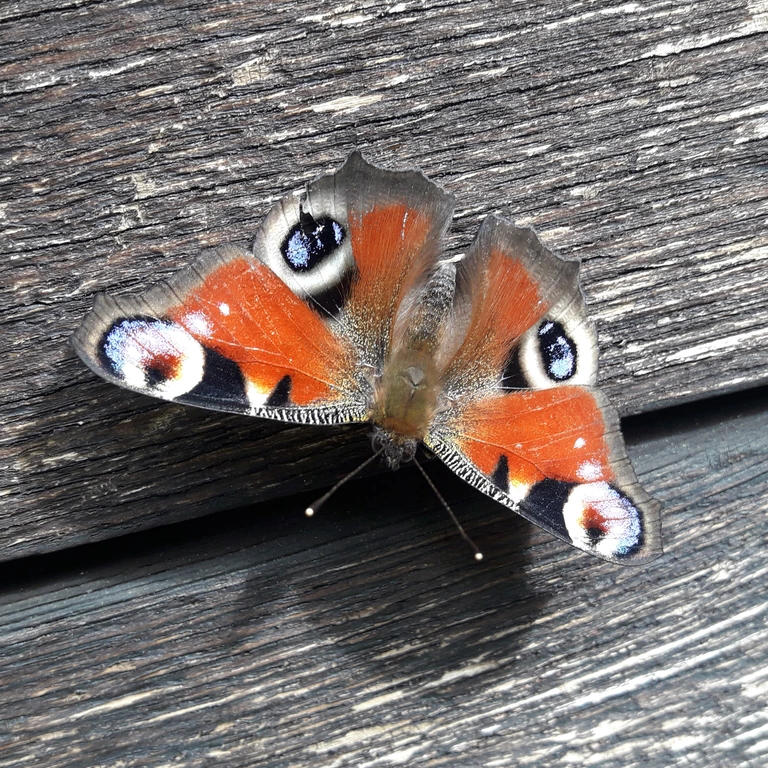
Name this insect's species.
Aglais io
